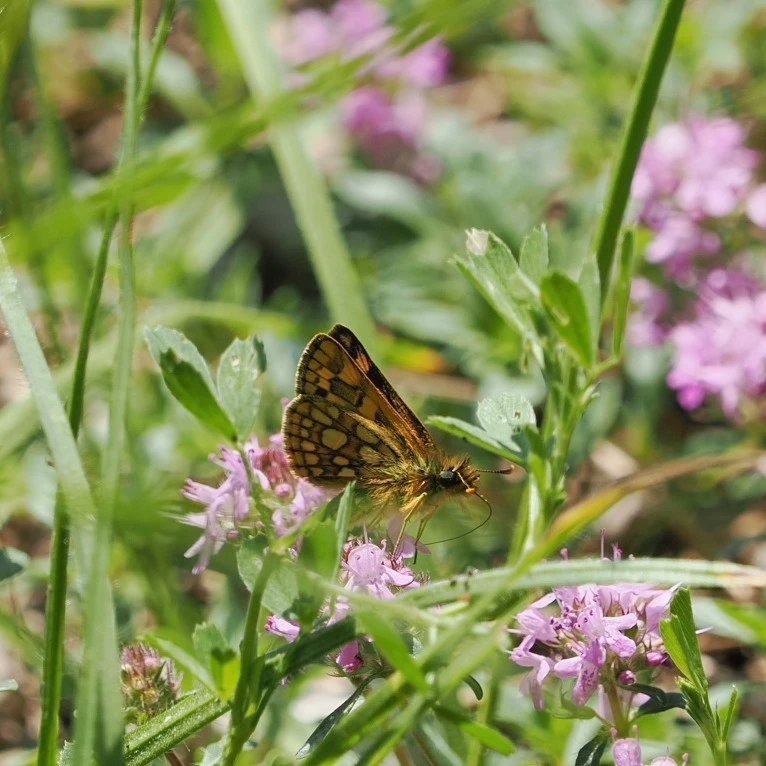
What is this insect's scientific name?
Carterocephalus palaemon
